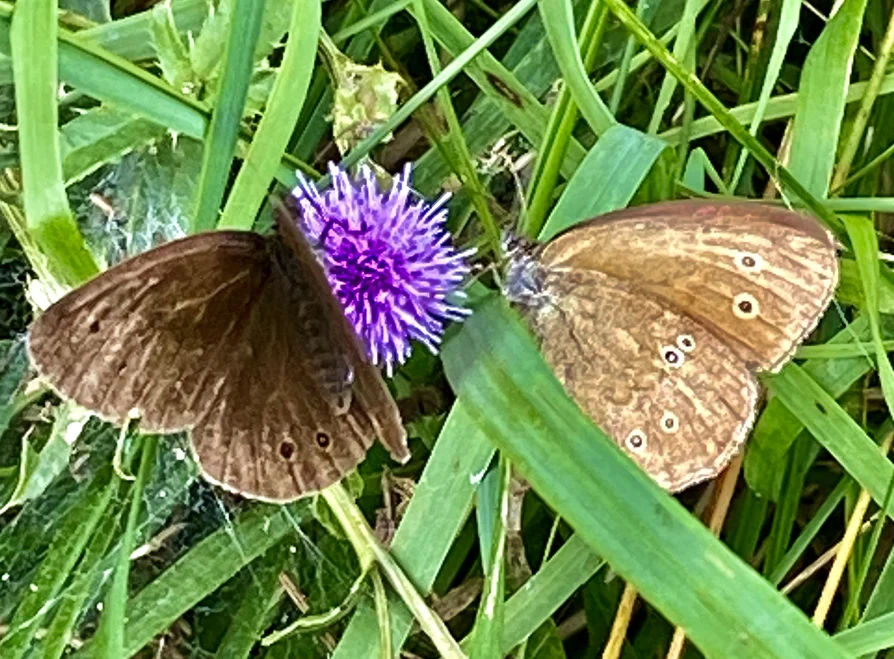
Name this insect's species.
Aphantopus hyperantus
